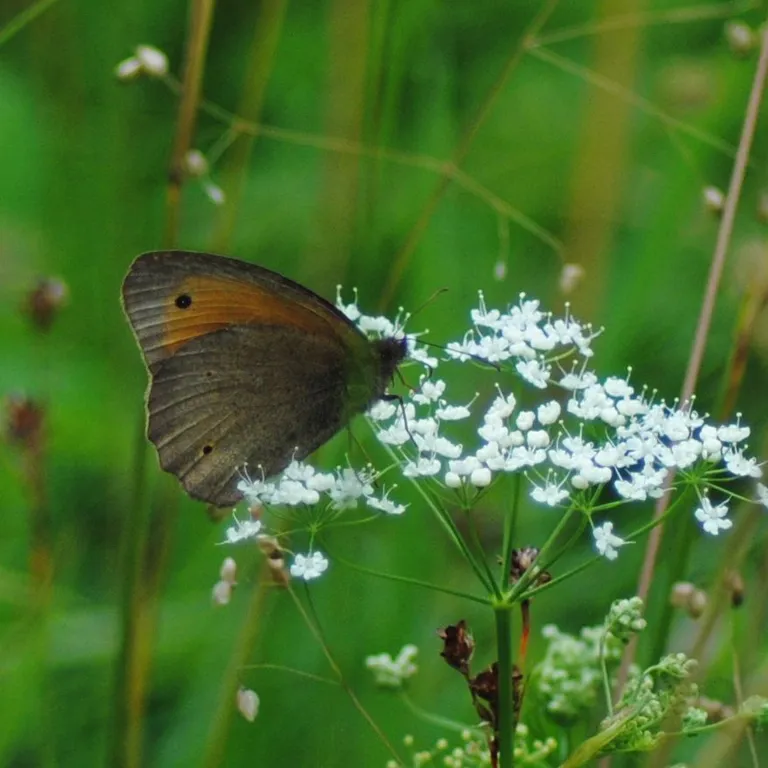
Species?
Maniola jurtina
